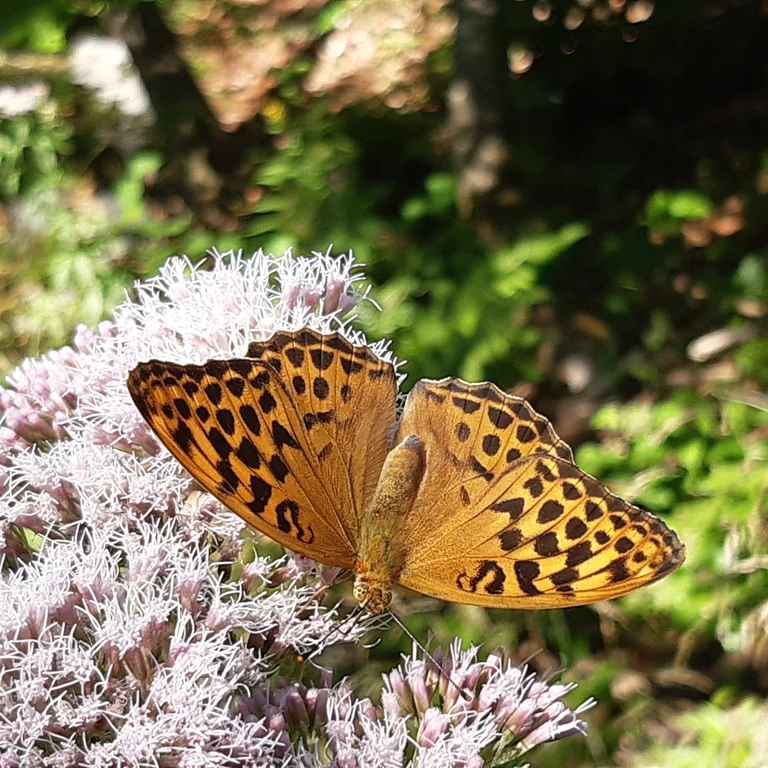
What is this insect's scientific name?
Argynnis paphia
